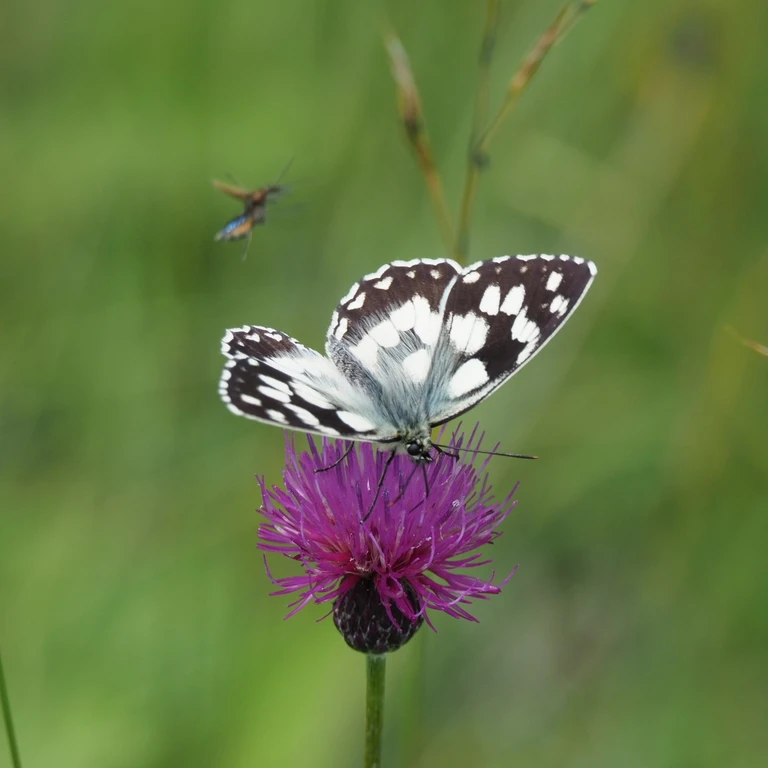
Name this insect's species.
Melanargia galathea
